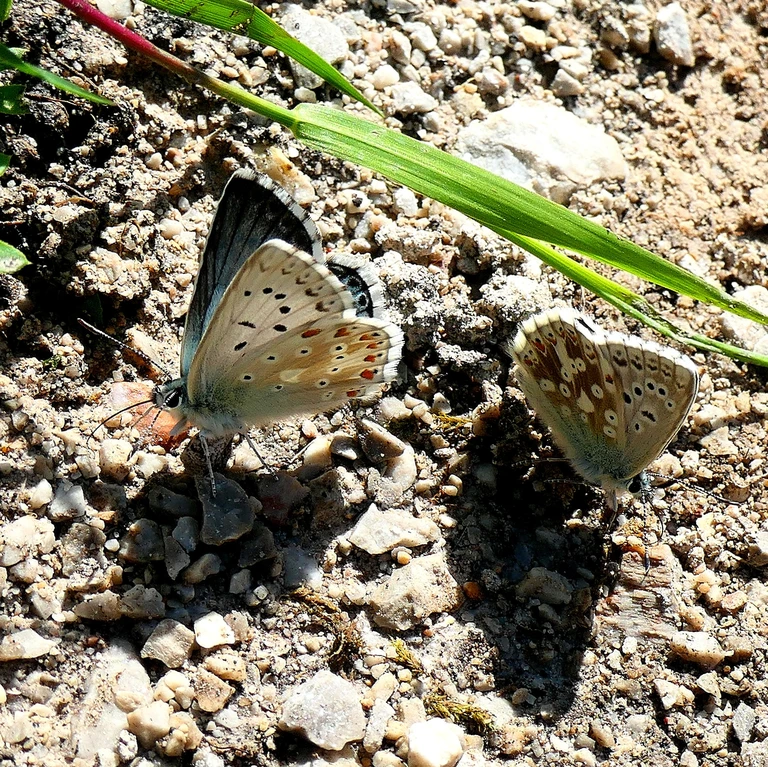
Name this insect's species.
Lysandra coridon
